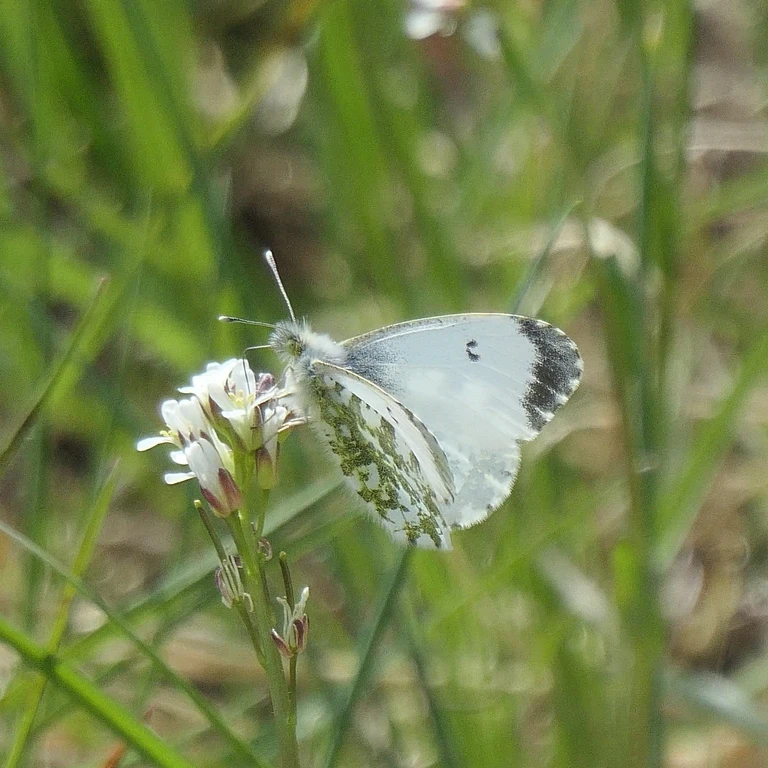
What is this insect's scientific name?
Anthocharis cardamines
